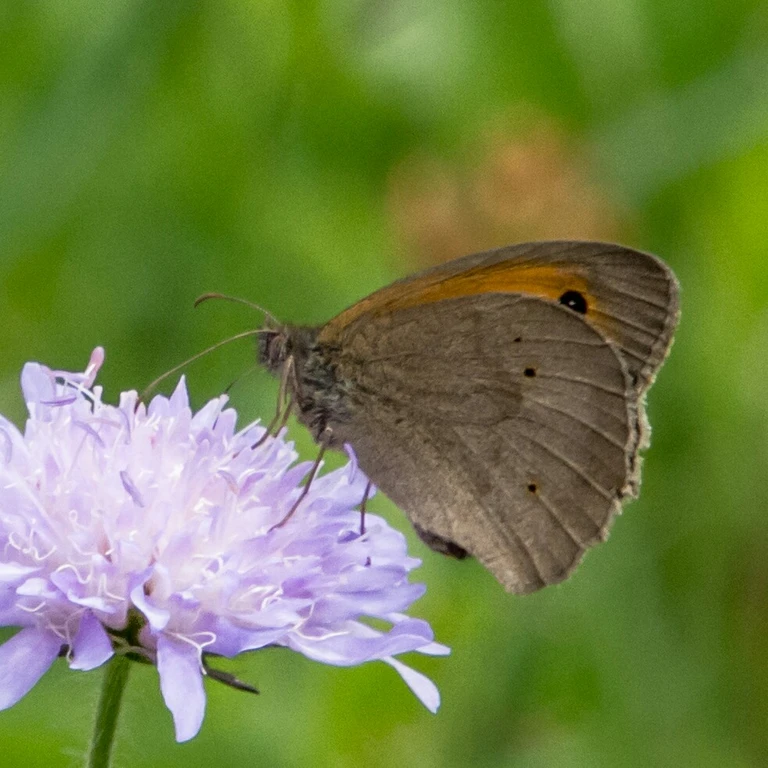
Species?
Maniola jurtina
